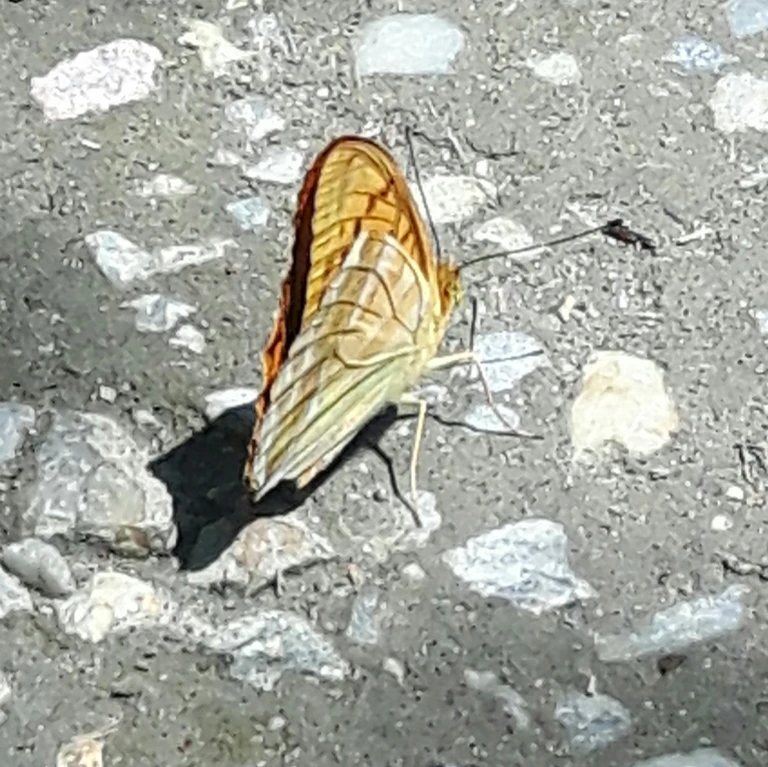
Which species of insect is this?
Argynnis paphia
